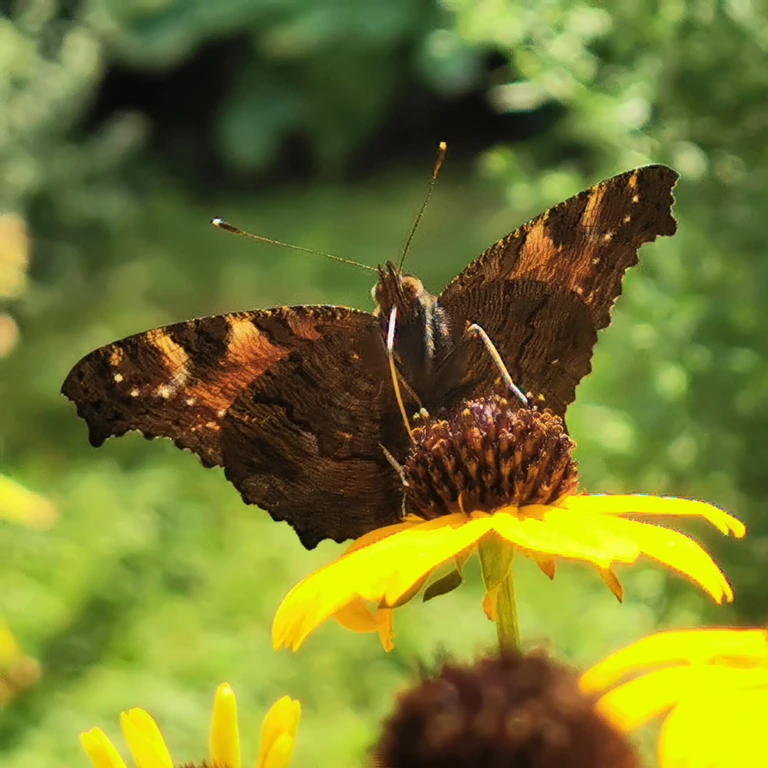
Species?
Aglais io
